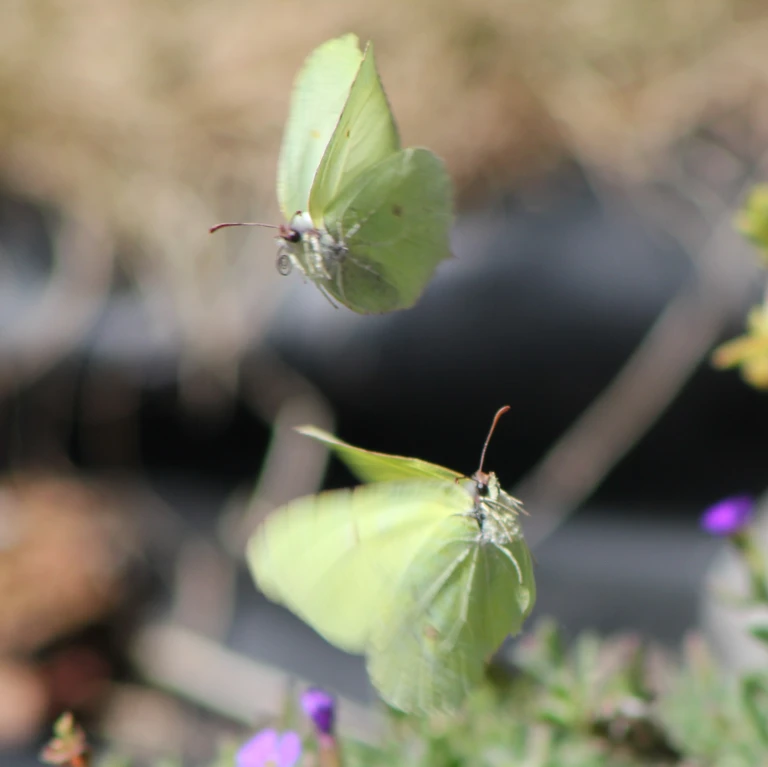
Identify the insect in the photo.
Gonepteryx rhamni
